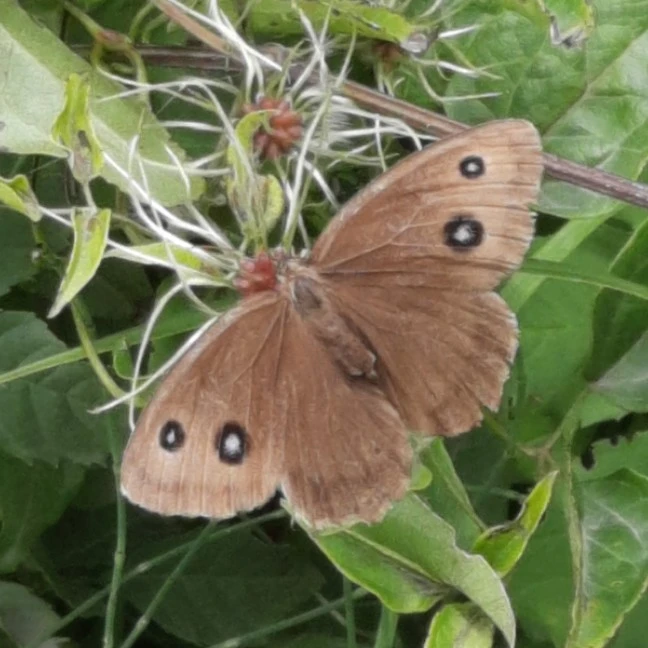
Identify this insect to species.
Minois dryas
